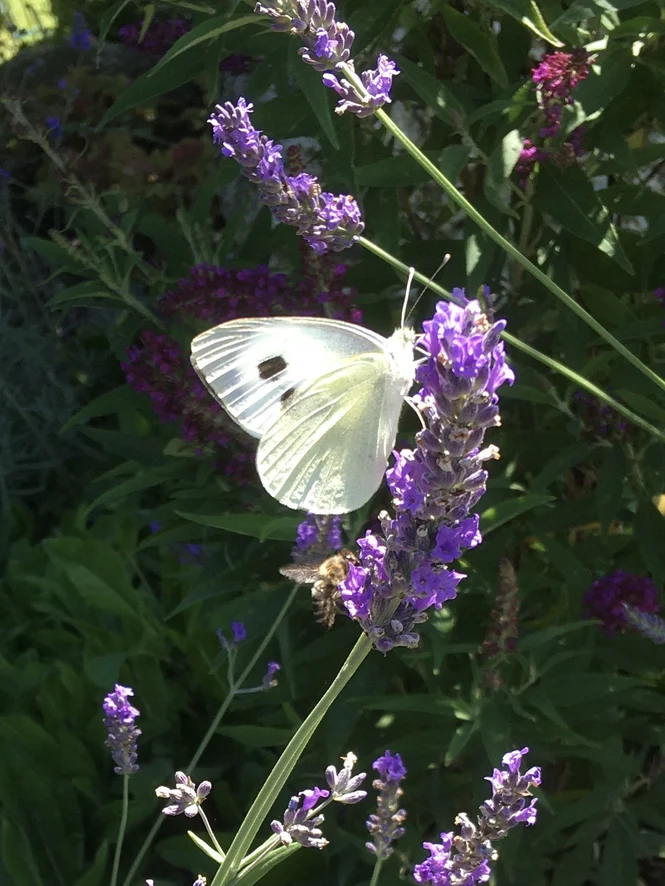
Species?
Pieris brassicae
